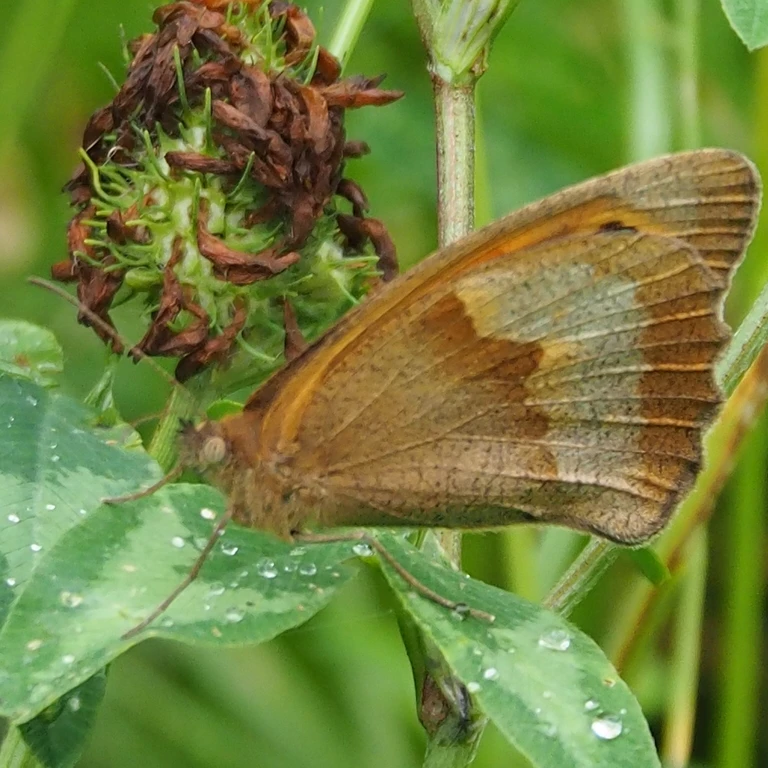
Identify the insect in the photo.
Maniola jurtina
